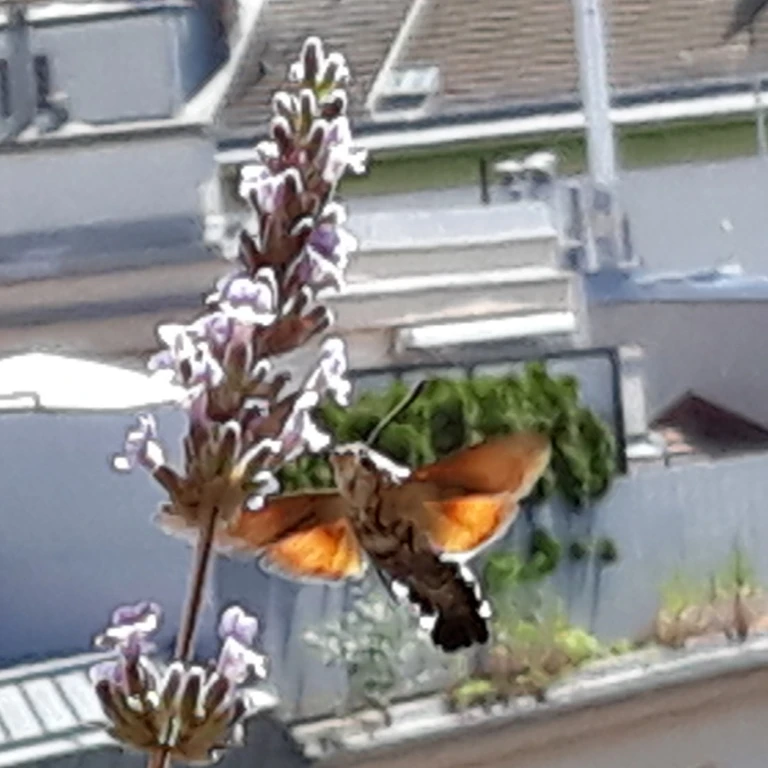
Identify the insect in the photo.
Macroglossum stellatarum
